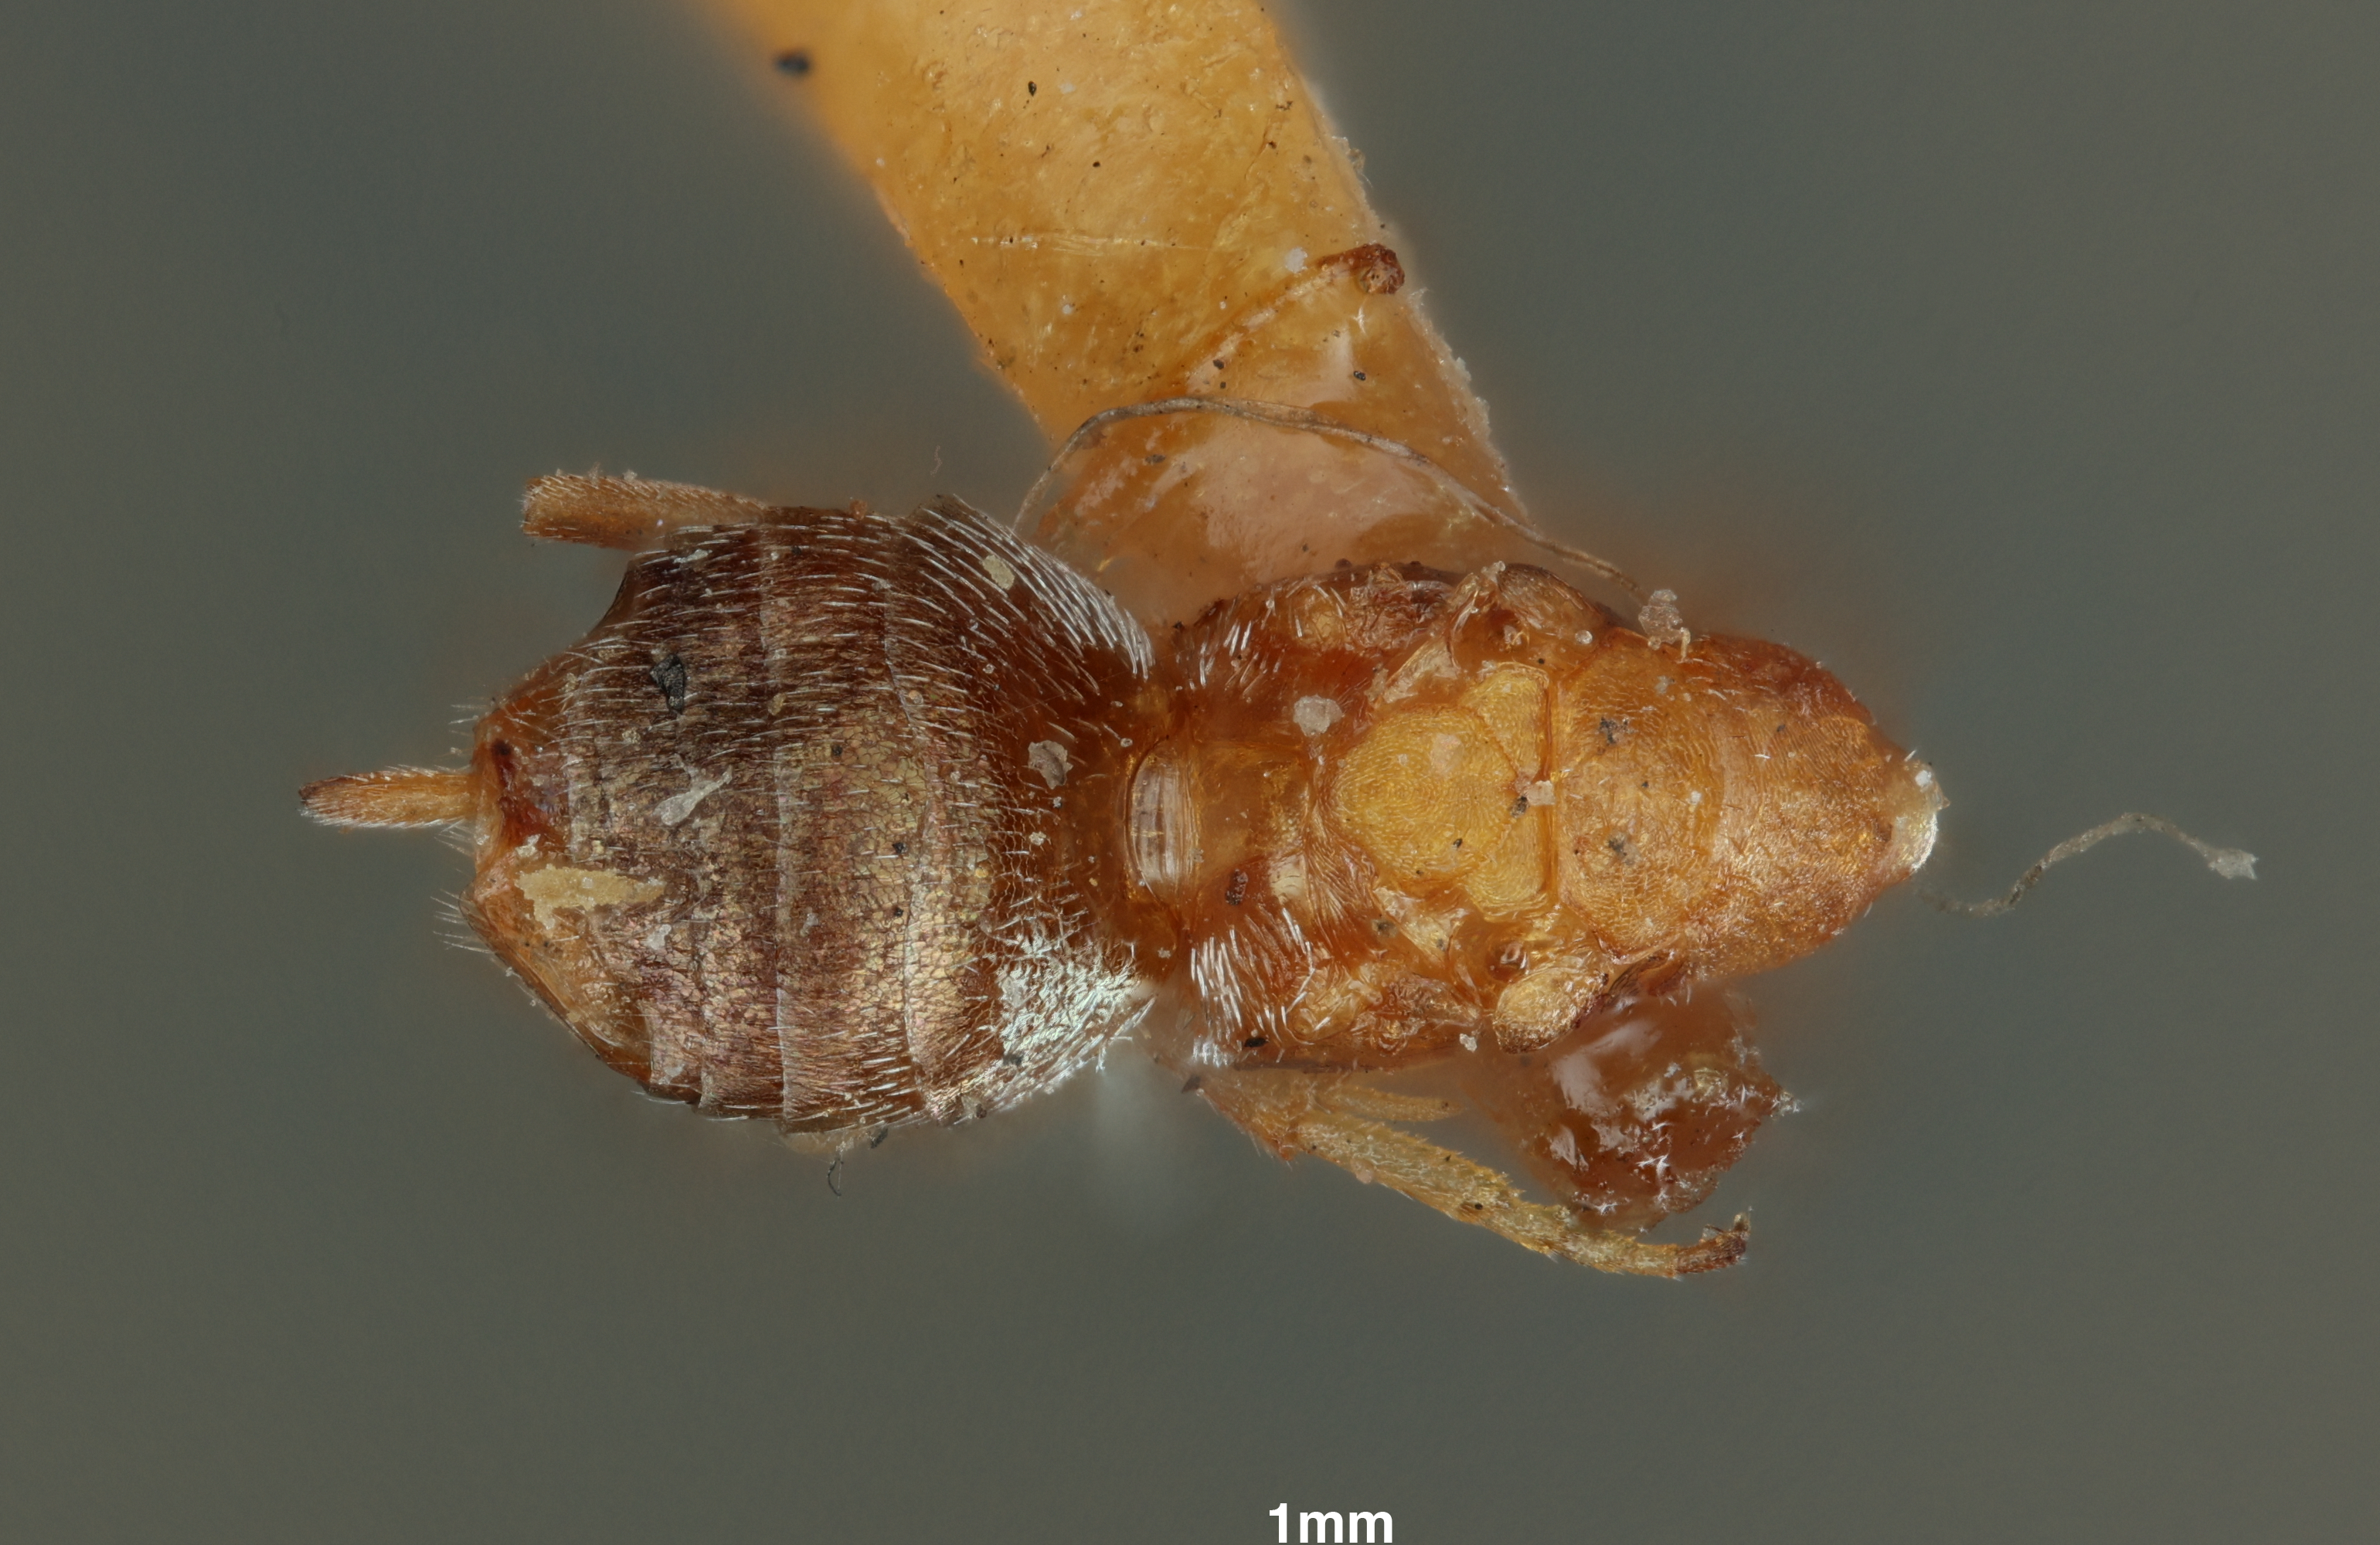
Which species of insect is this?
Formicencyrtus thoreauini
